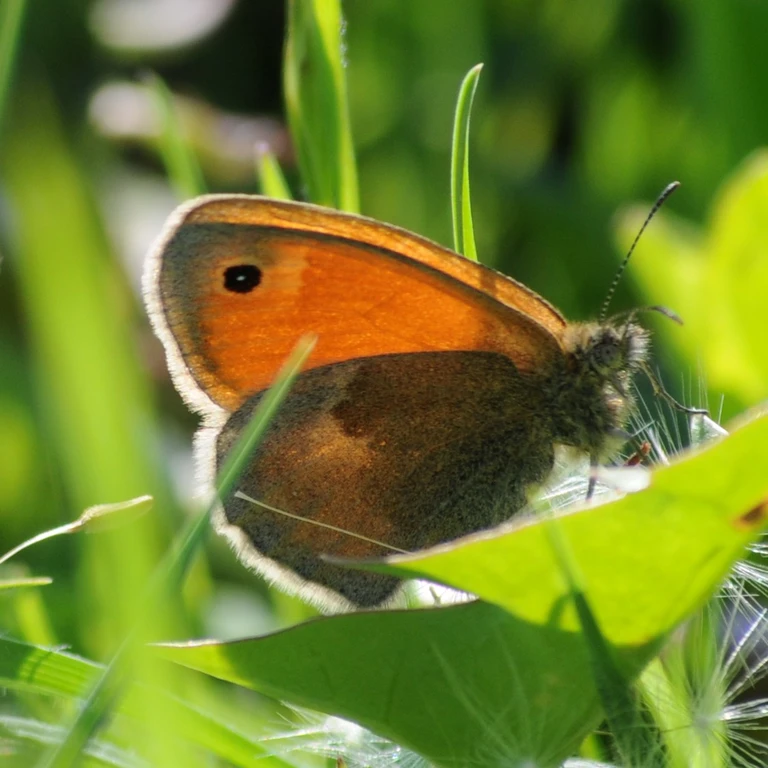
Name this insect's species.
Coenonympha pamphilus
